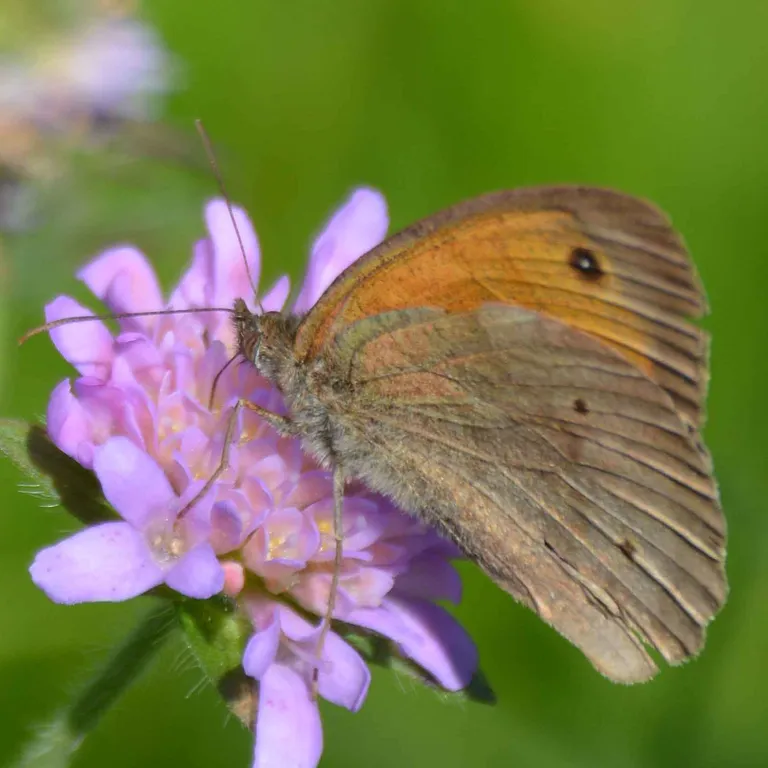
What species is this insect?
Maniola jurtina
